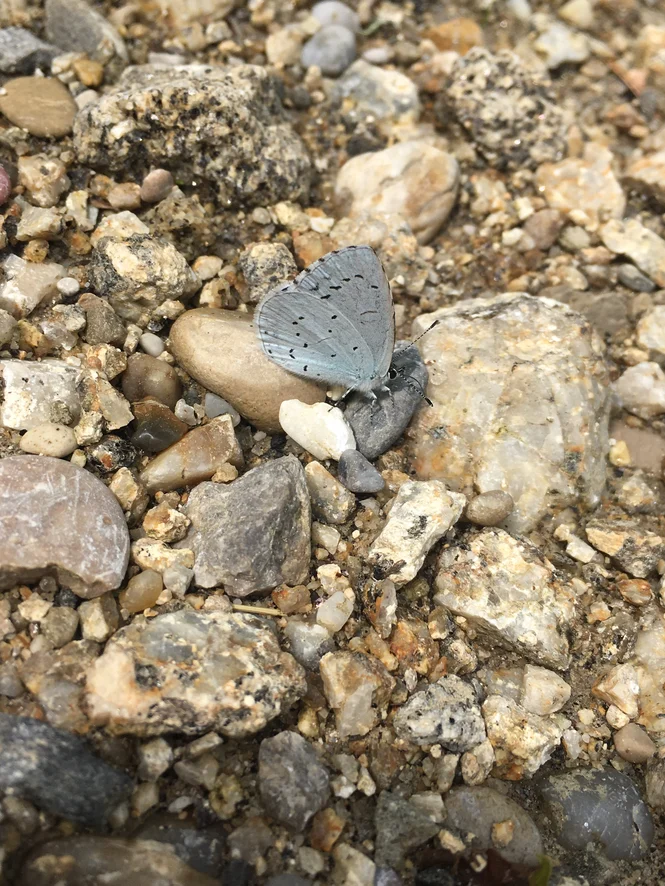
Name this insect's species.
Celastrina argiolus
